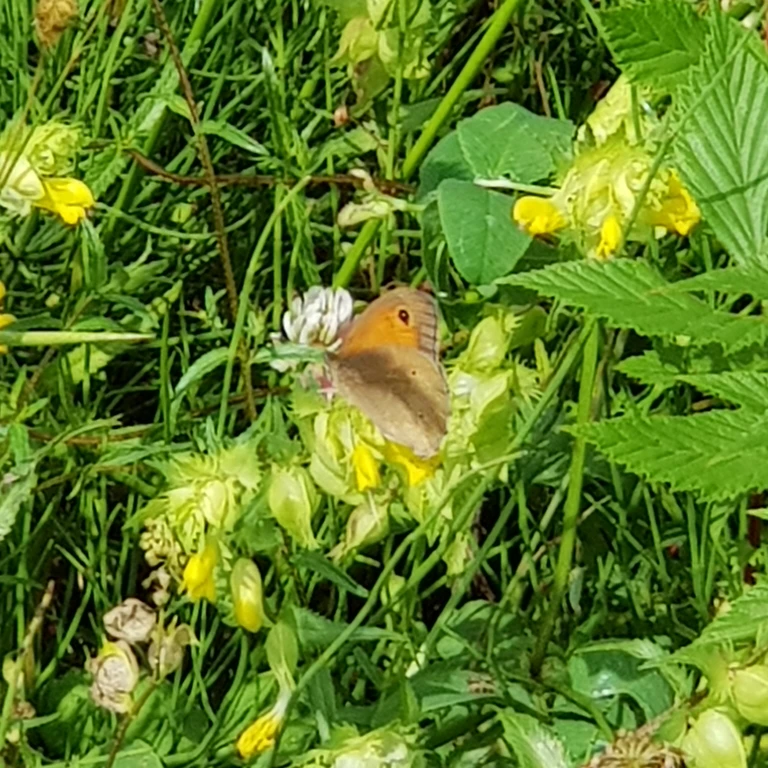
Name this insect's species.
Maniola jurtina
